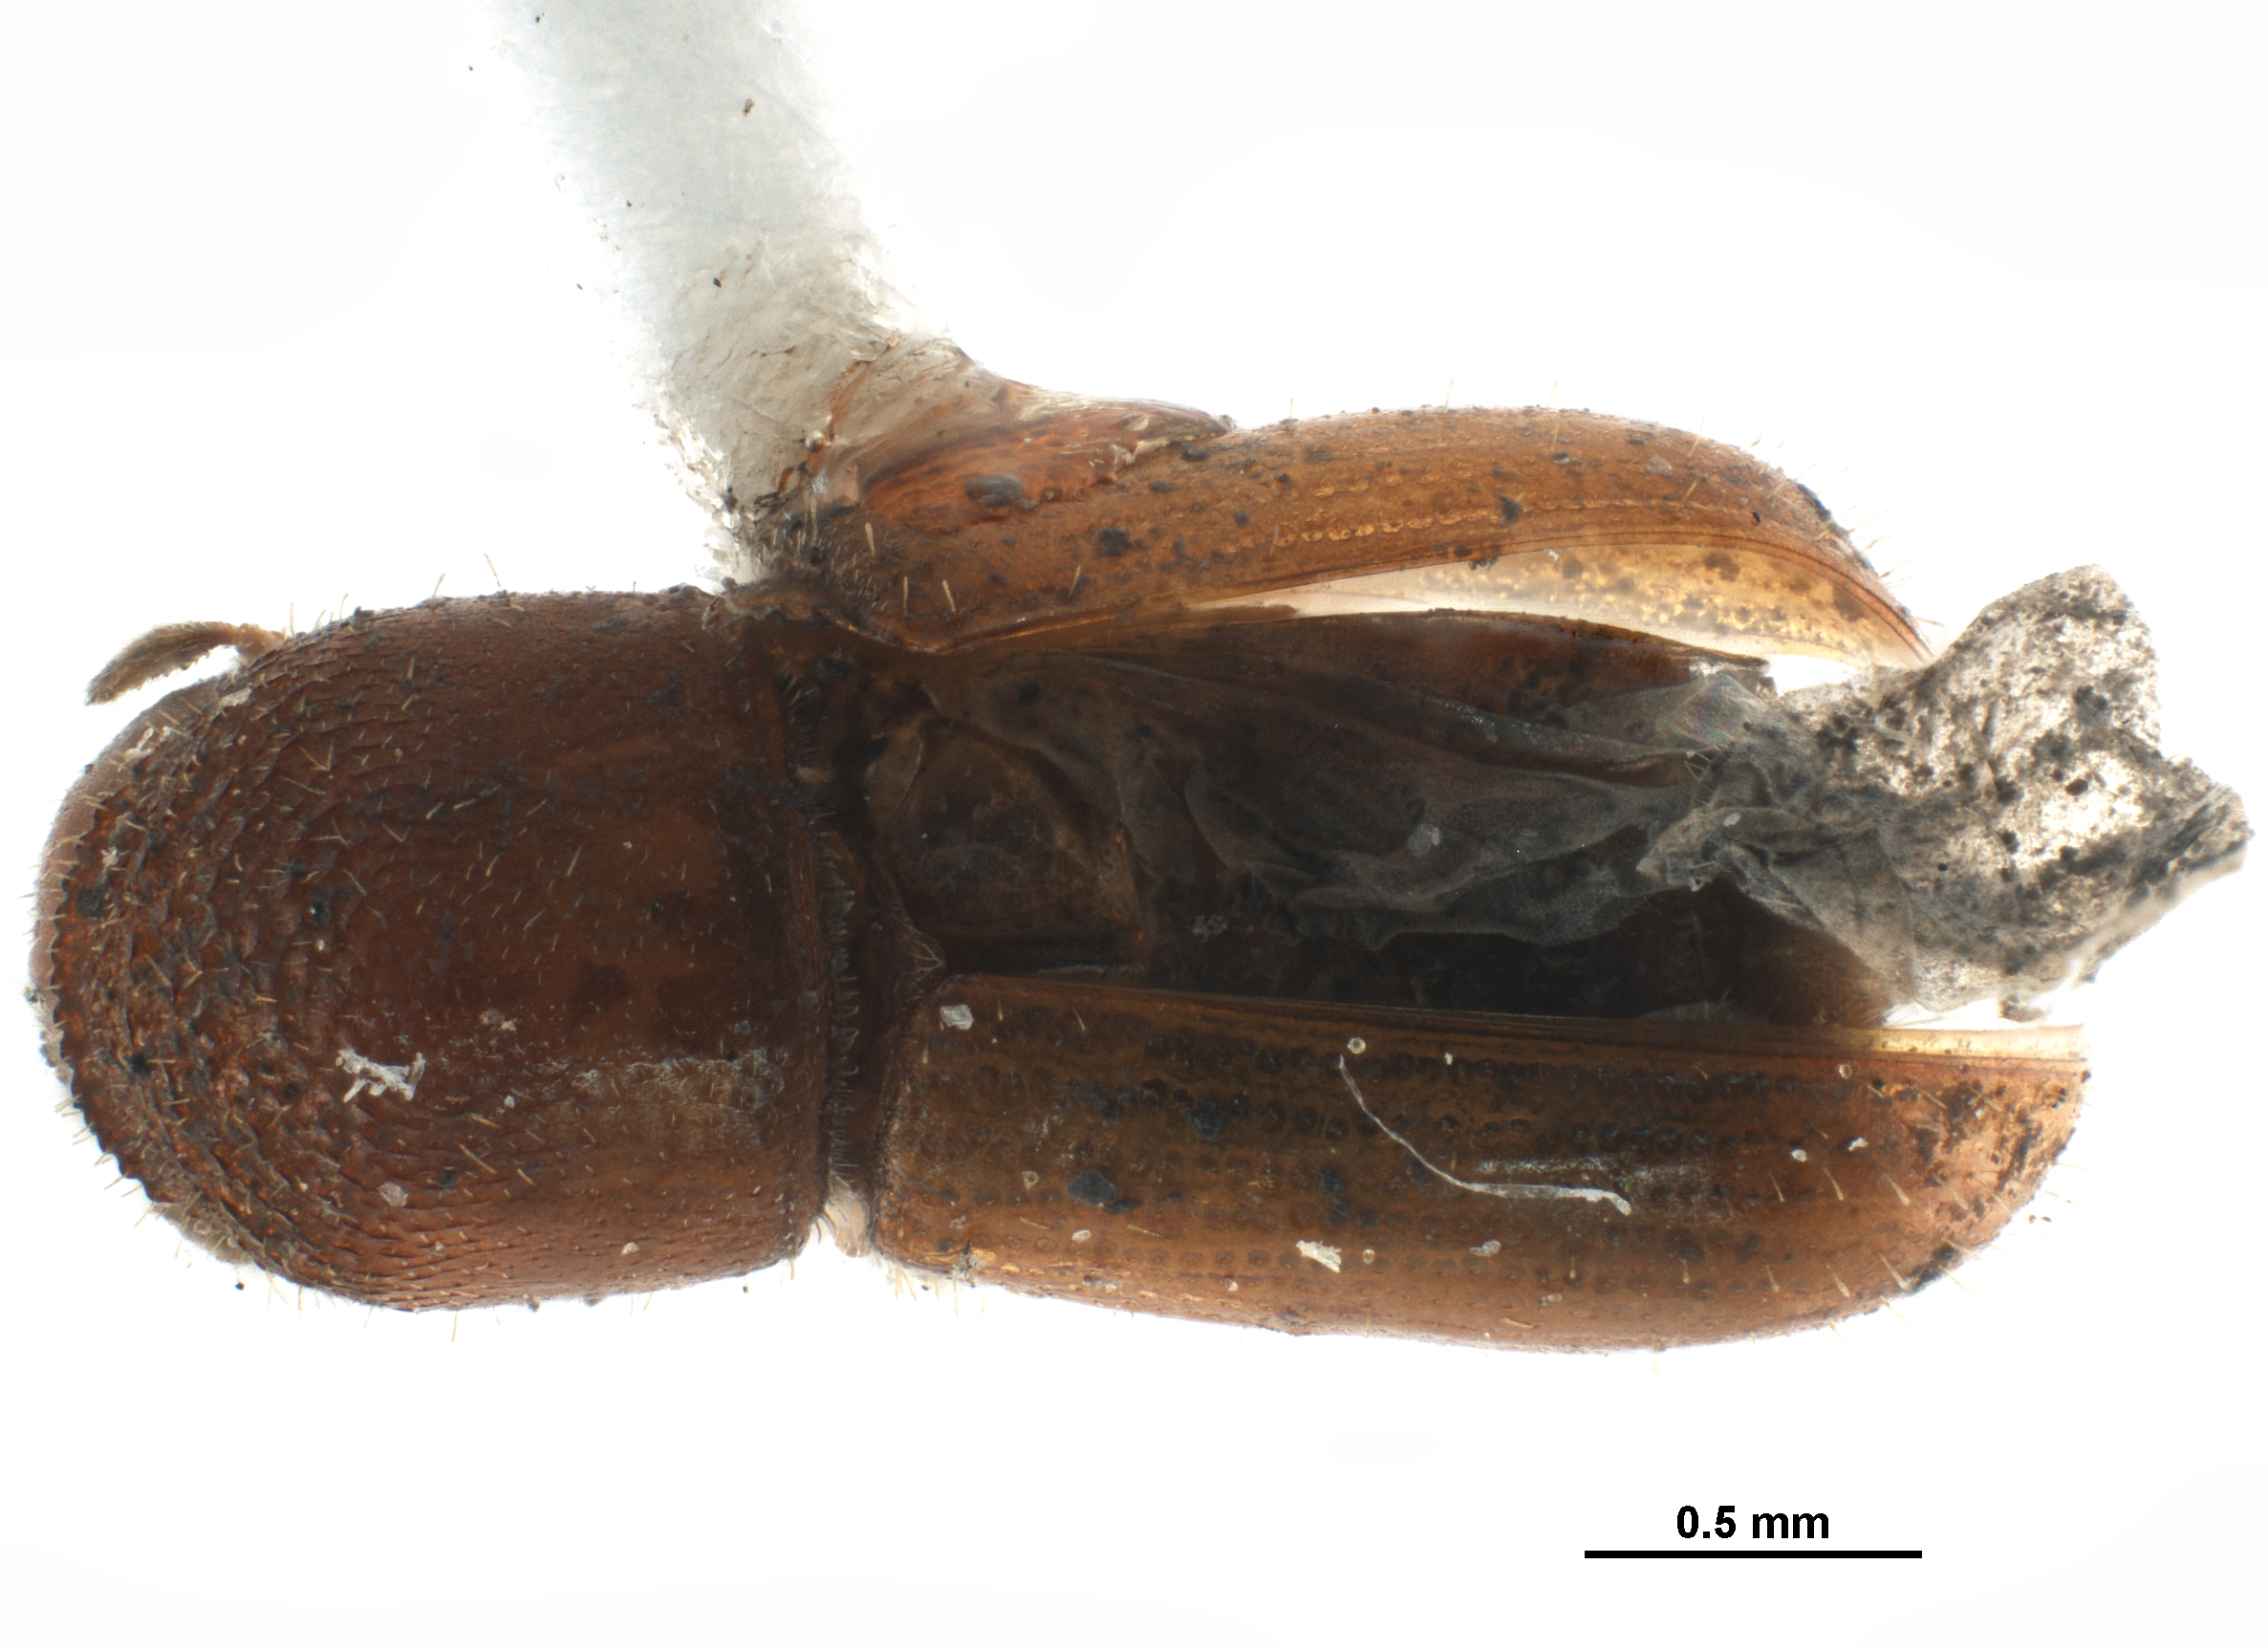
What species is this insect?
Cryptocarenus diadematus
